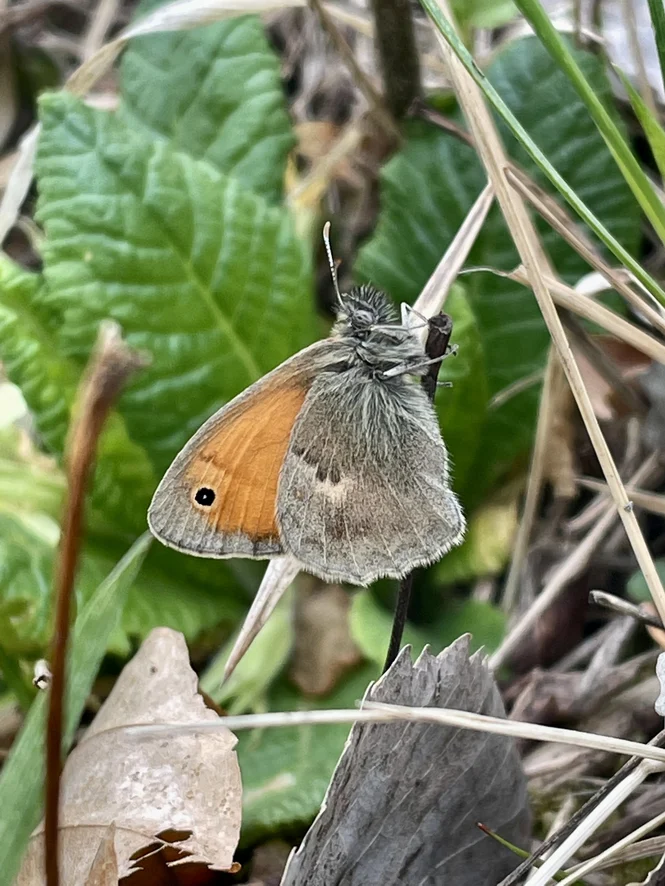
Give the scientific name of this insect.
Coenonympha pamphilus
